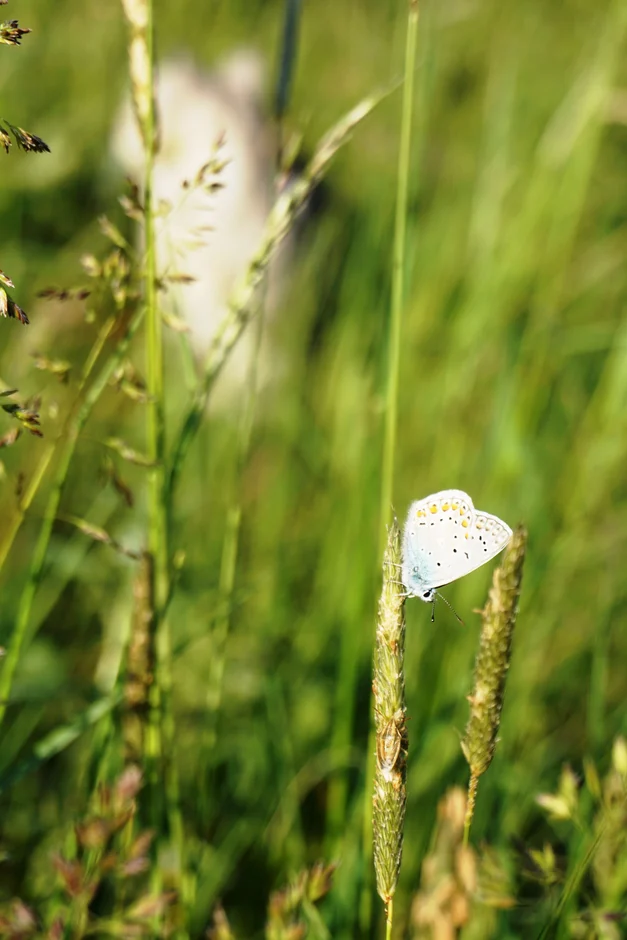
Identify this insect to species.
Polyommatus icarus
